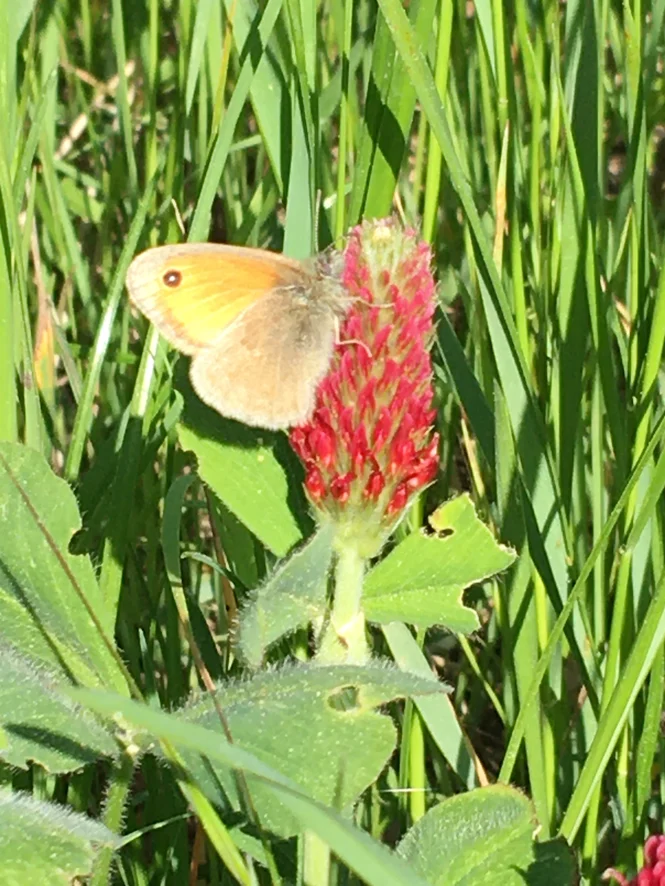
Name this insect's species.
Coenonympha pamphilus
